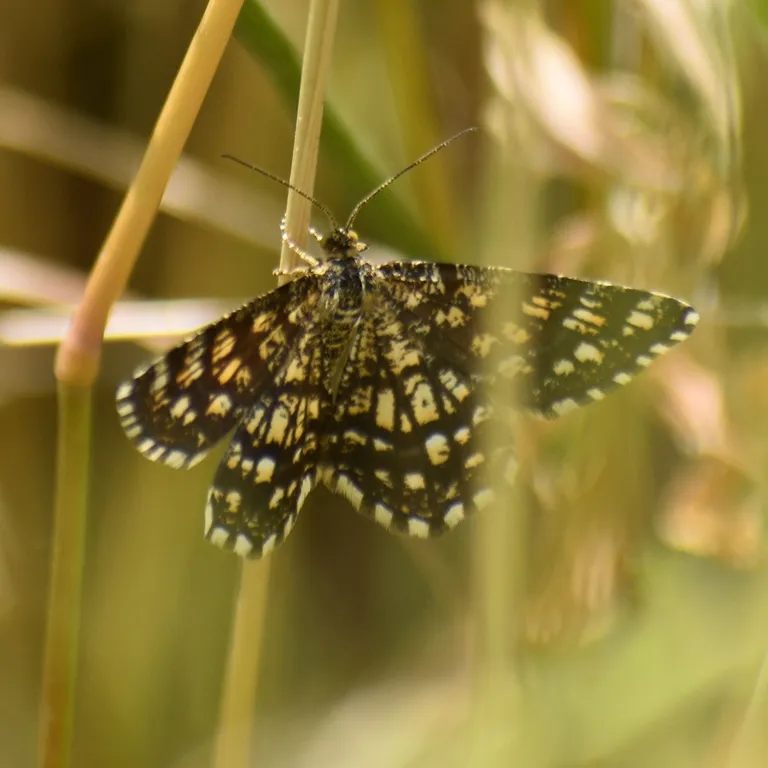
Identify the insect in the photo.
Chiasmia clathrata
